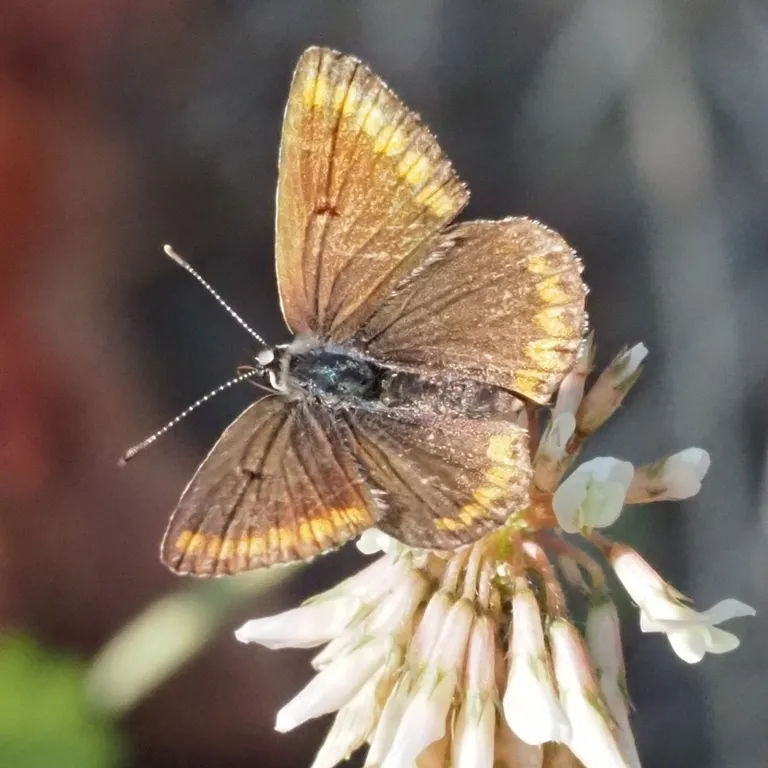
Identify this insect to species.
Aricia agestis/artaxerxes
